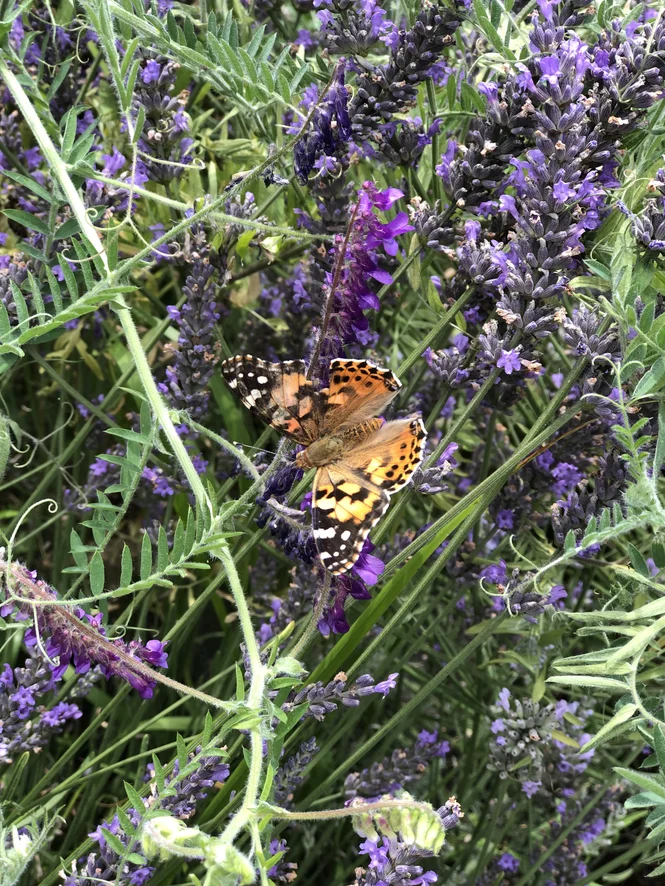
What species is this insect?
Vanessa cardui
